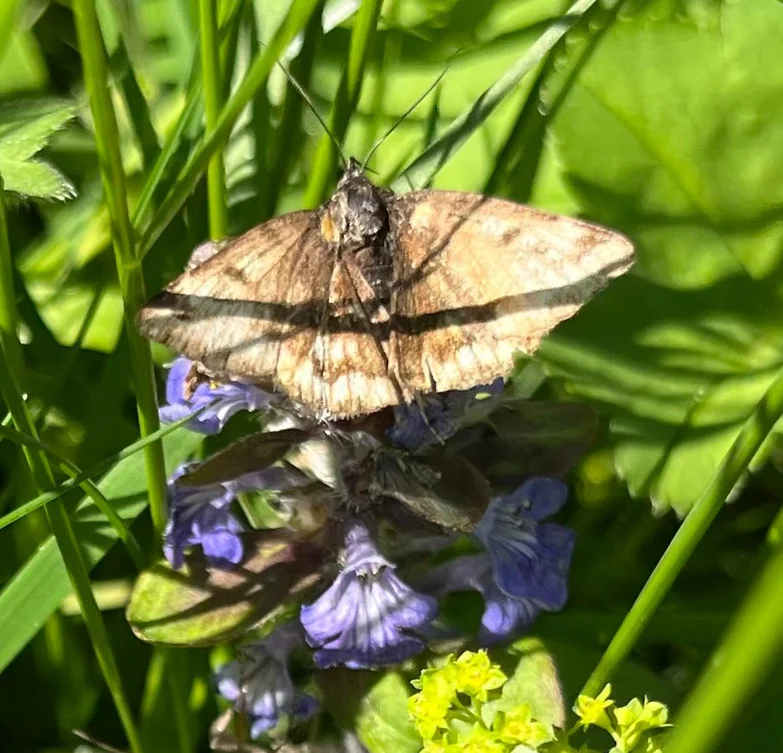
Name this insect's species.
Euclidia glyphica
